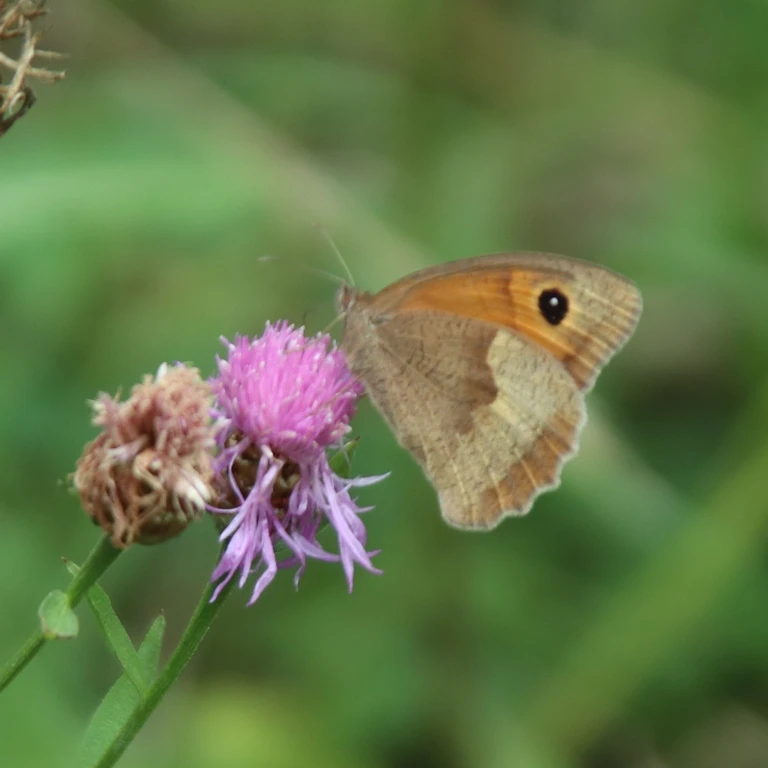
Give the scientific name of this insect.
Maniola jurtina
